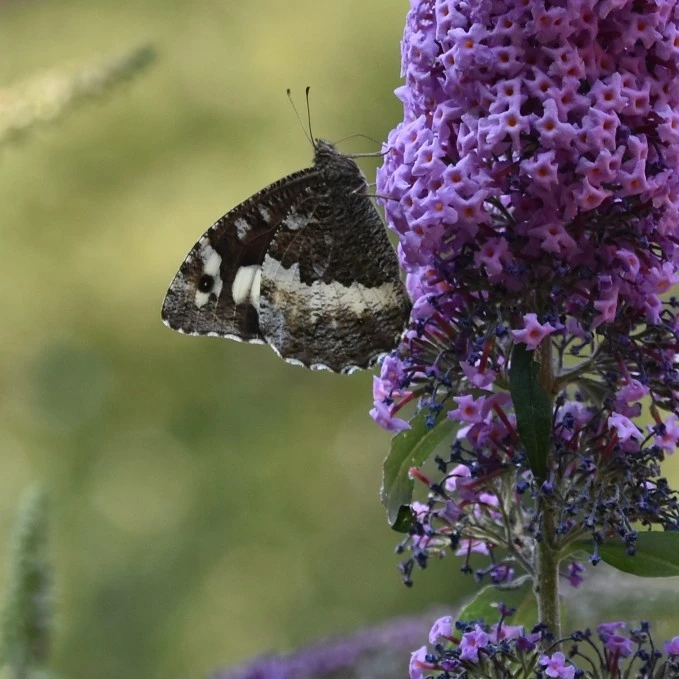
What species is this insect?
Brintesia circe
